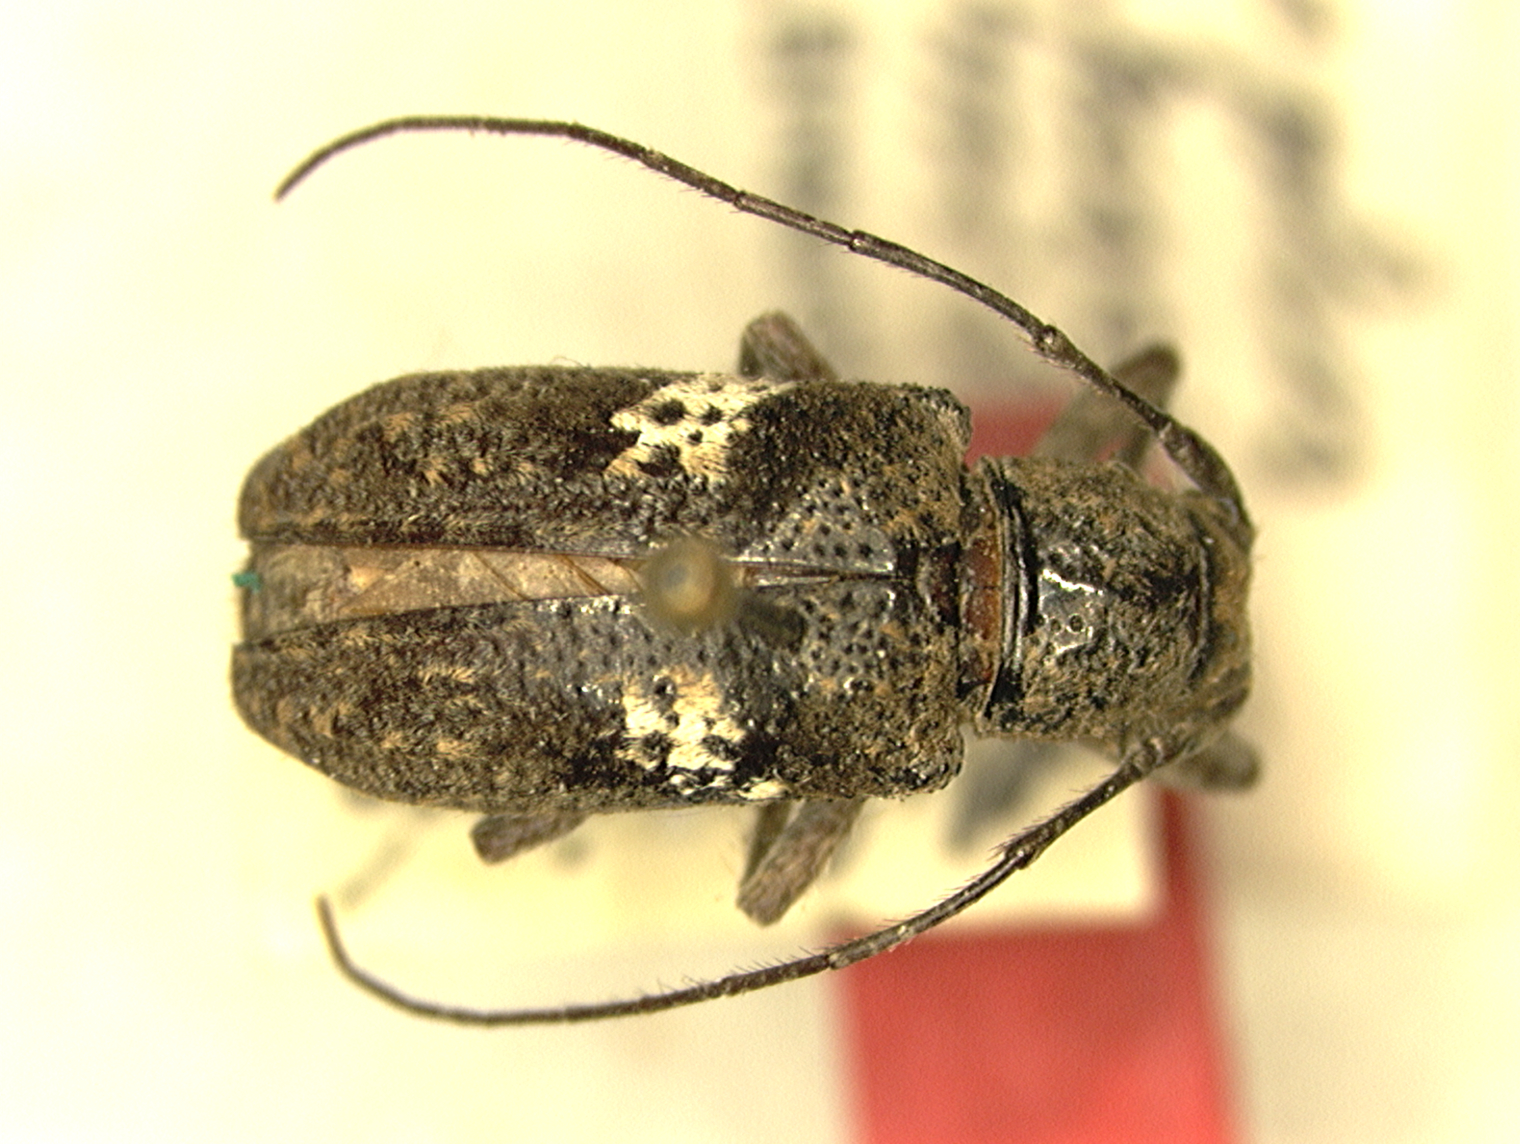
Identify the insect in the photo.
Prosoplus albofasciatus
